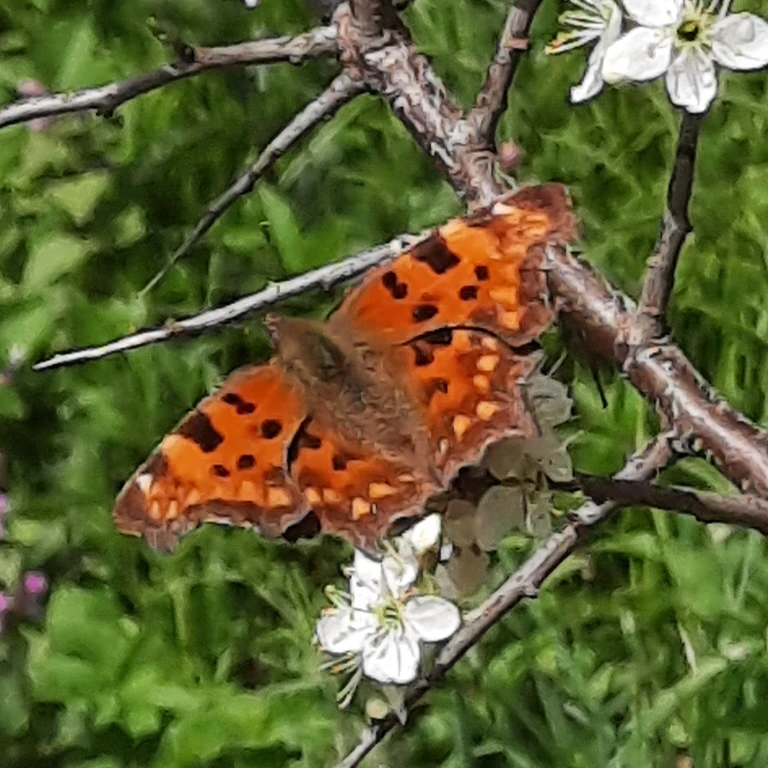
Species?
Polygonia c-album
